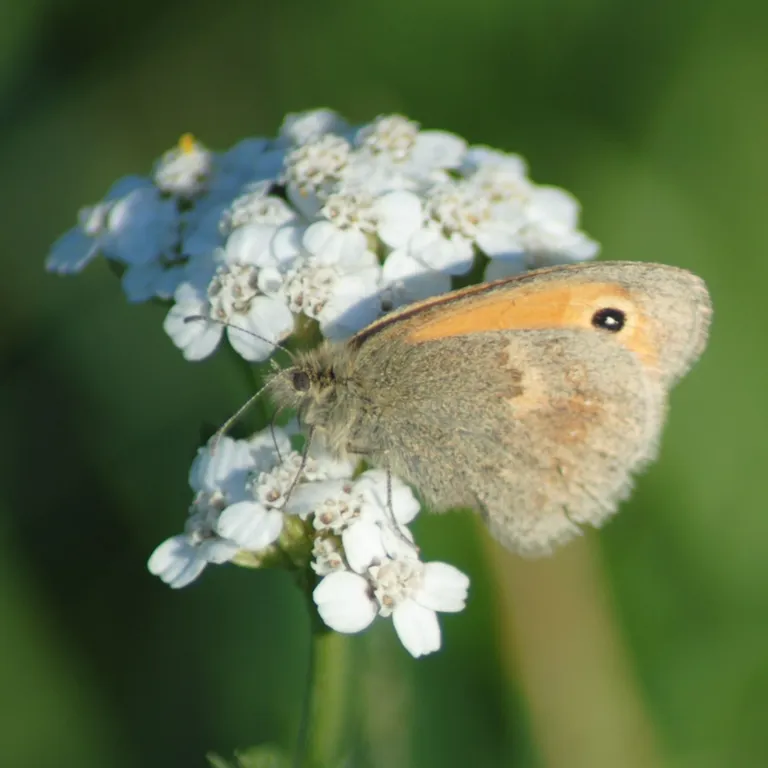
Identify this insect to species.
Coenonympha pamphilus
